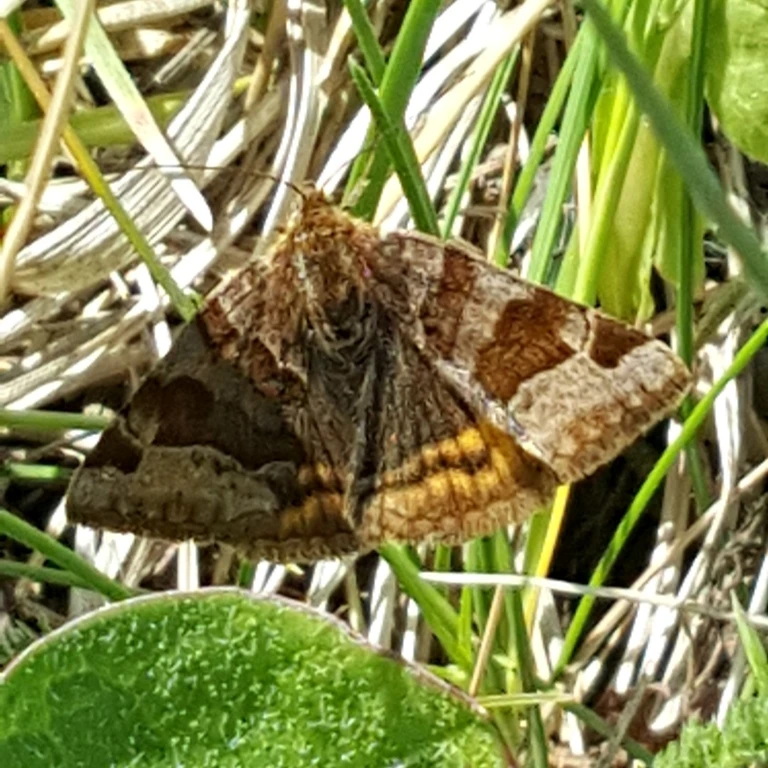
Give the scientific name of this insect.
Euclidia glyphica
